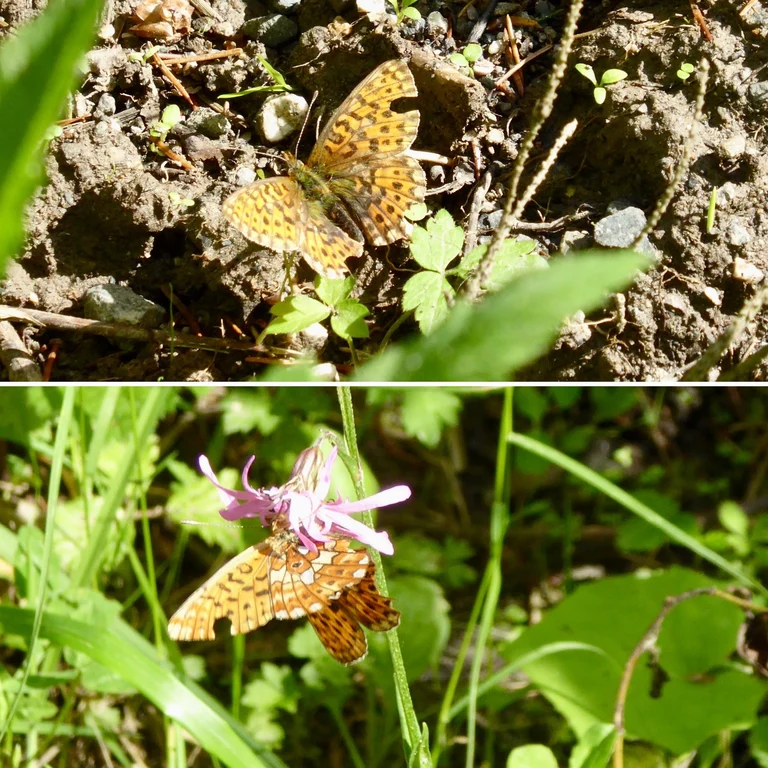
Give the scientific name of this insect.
Boloria euphrosyne (also Clossiana euphrosyne)
